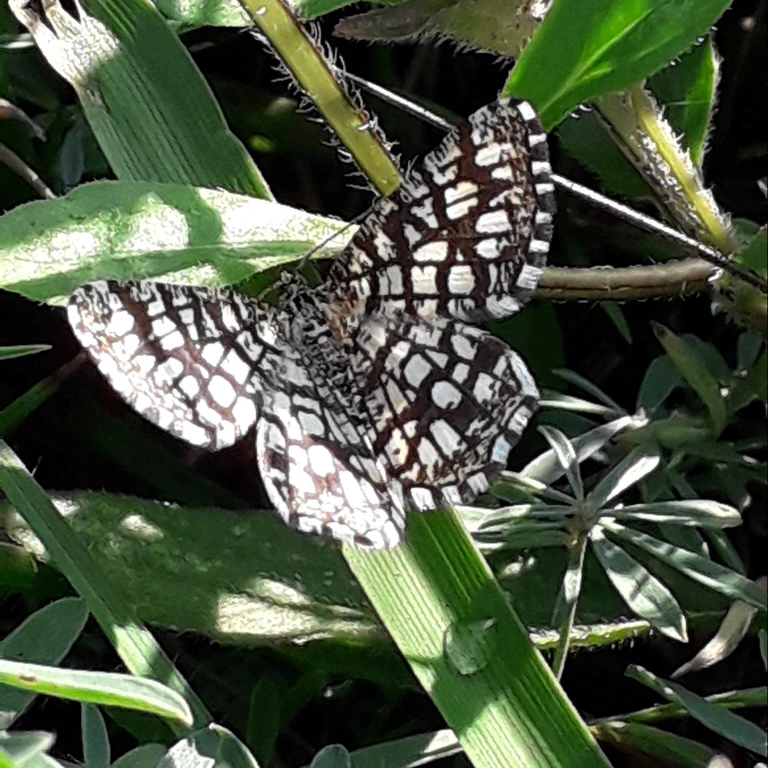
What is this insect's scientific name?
Chiasmia clathrata
